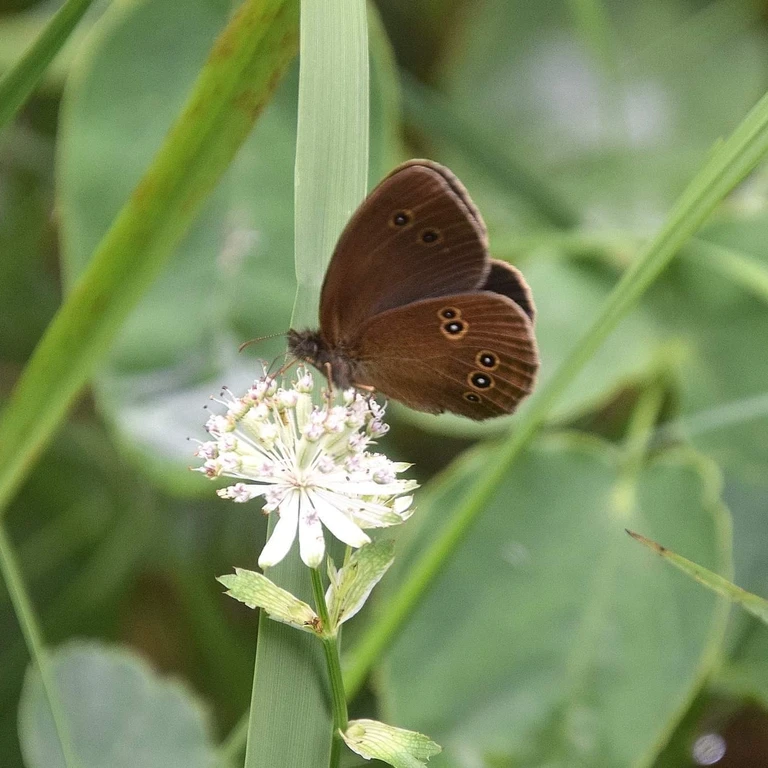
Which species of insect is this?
Aphantopus hyperantus
